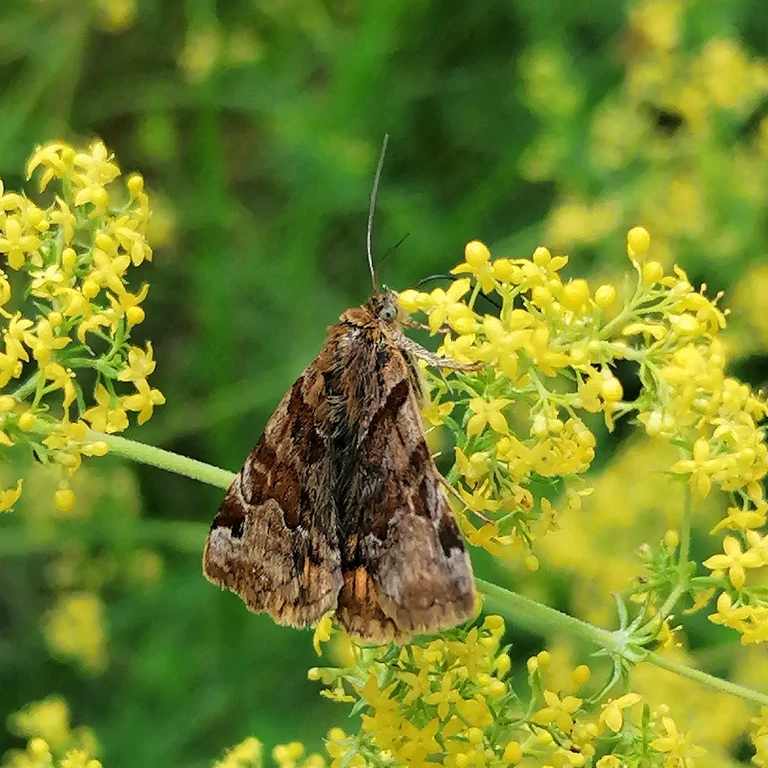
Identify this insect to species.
Euclidia glyphica
